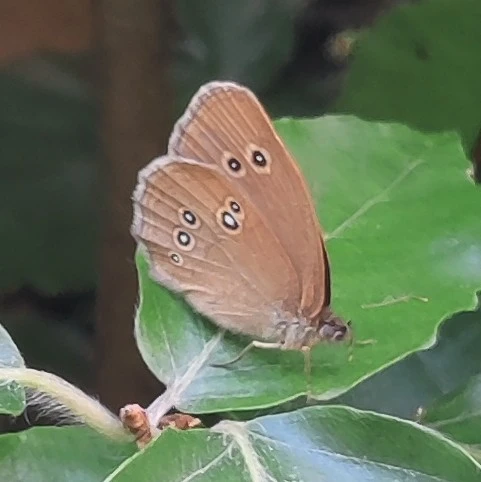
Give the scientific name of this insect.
Aphantopus hyperantus
